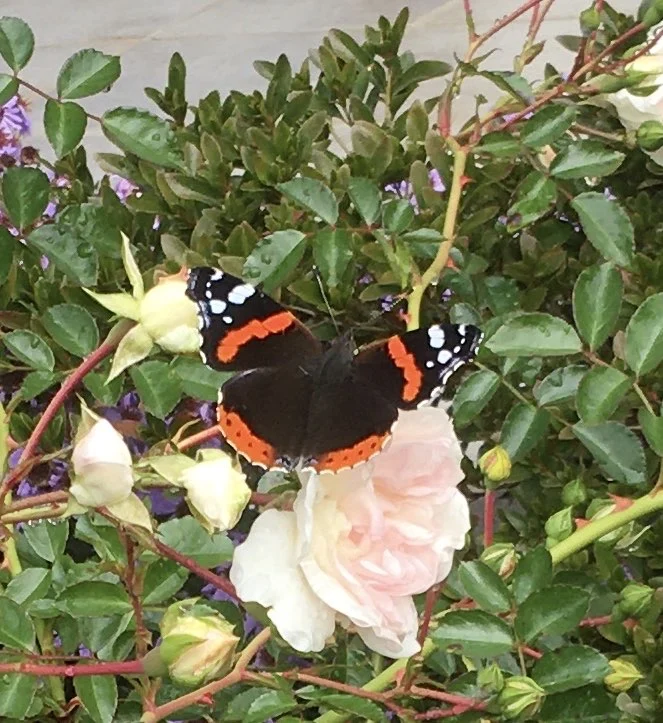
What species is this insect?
Vanessa atalanta
